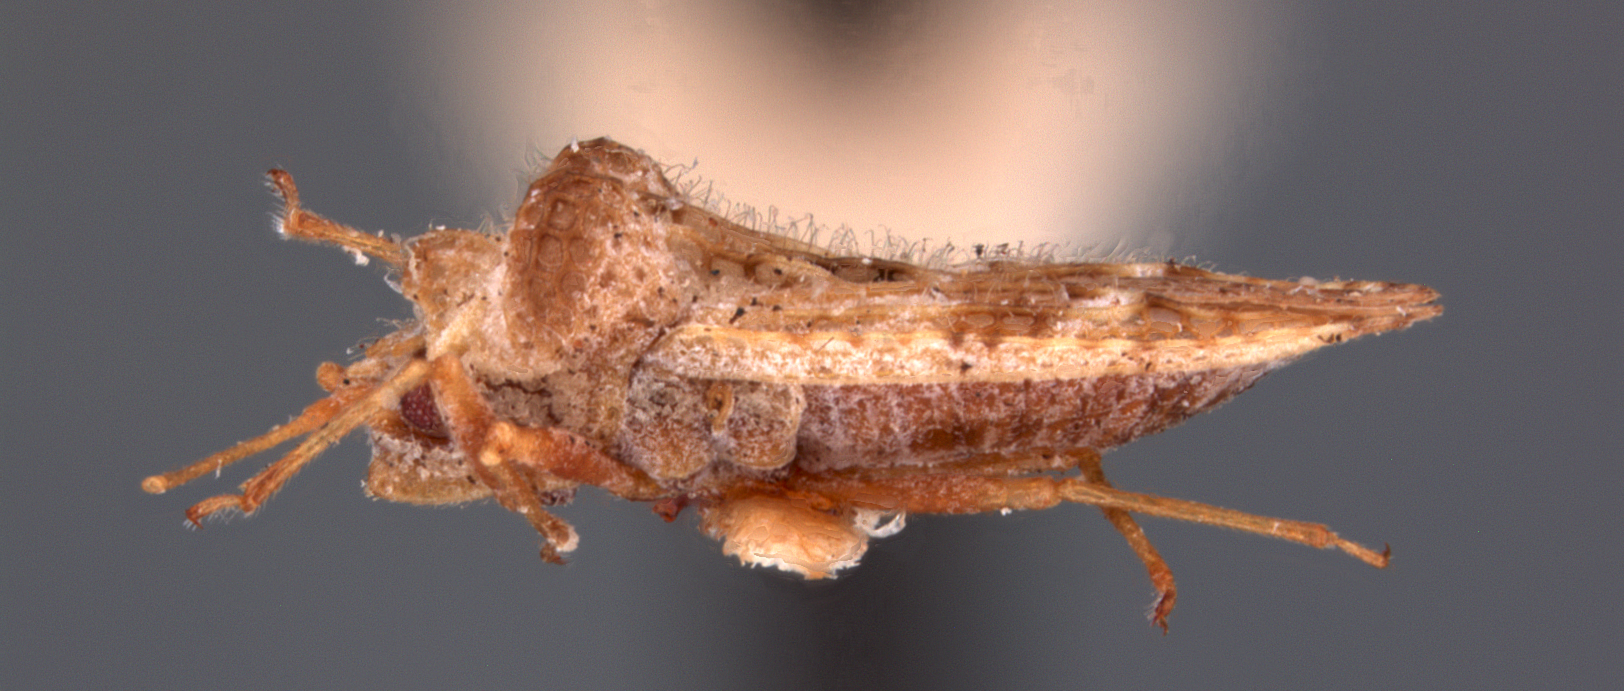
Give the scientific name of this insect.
Cysteochila javensis
